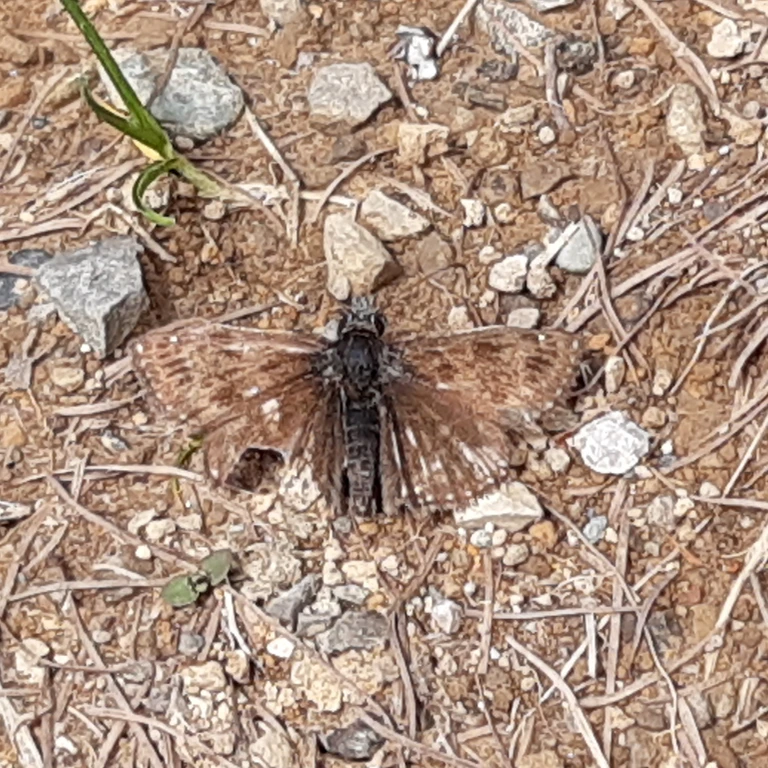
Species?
Erynnis tages
